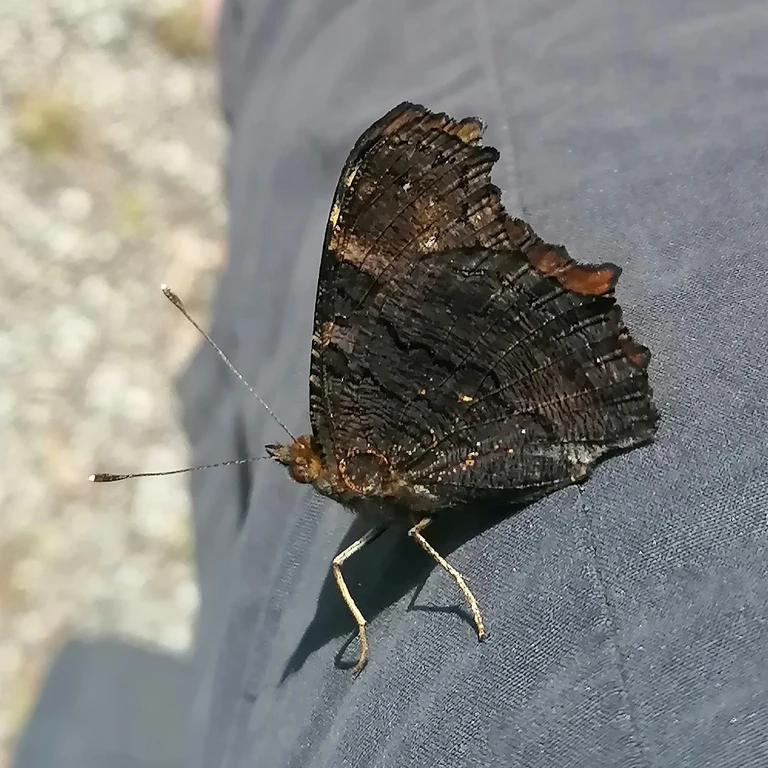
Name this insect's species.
Aglais io
